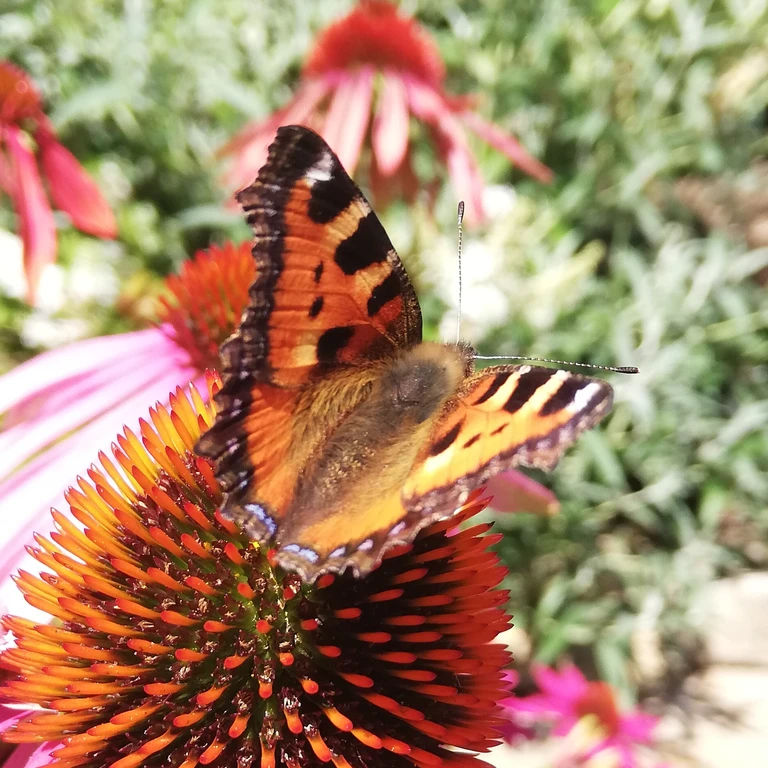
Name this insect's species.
Aglais urticae
